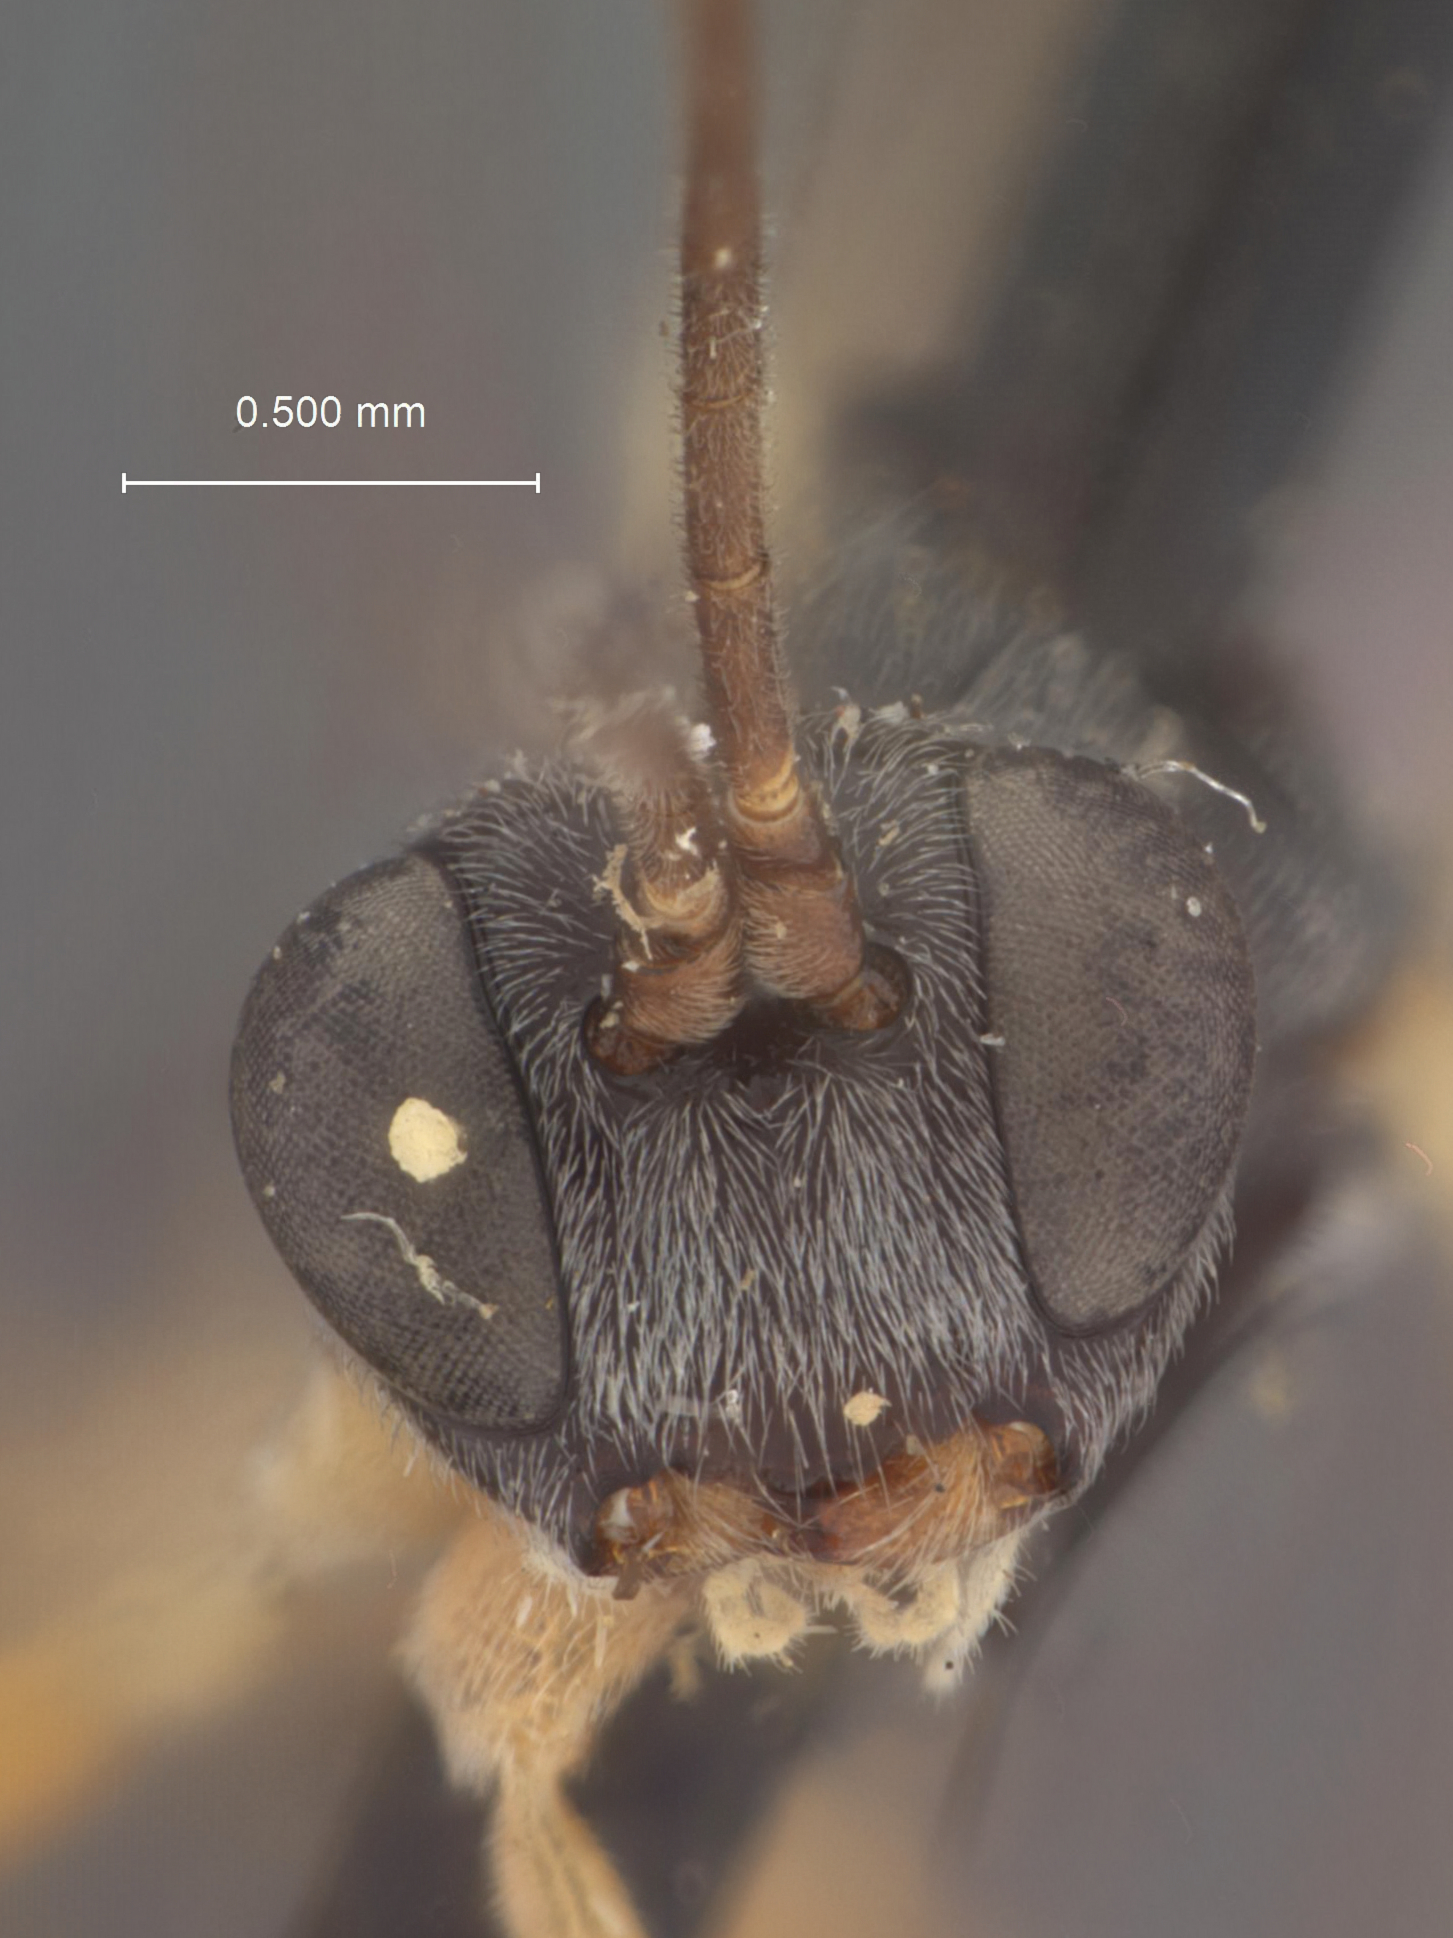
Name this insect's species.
Bathythrix pimplae
